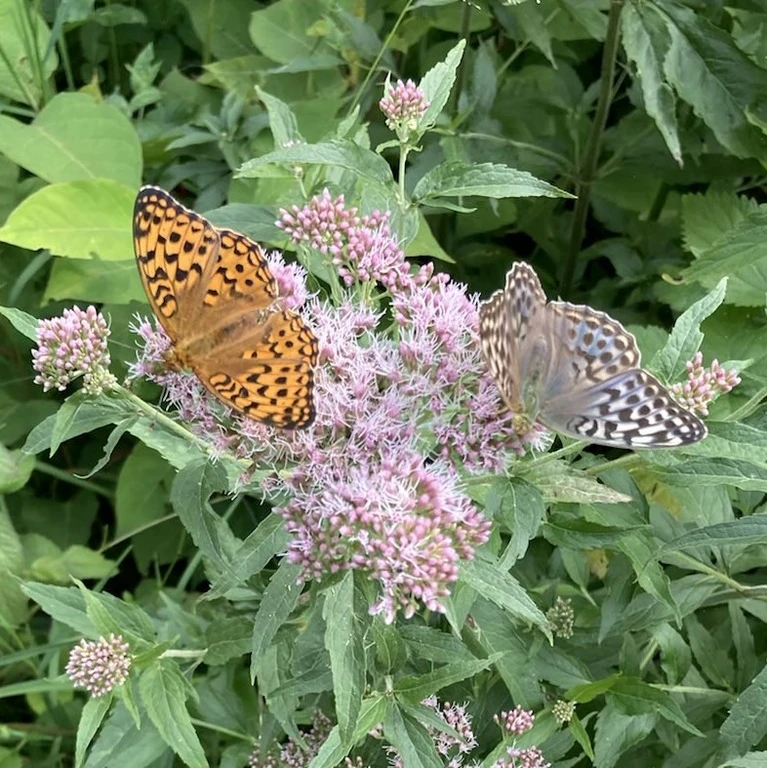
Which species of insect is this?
Argynnis paphia
